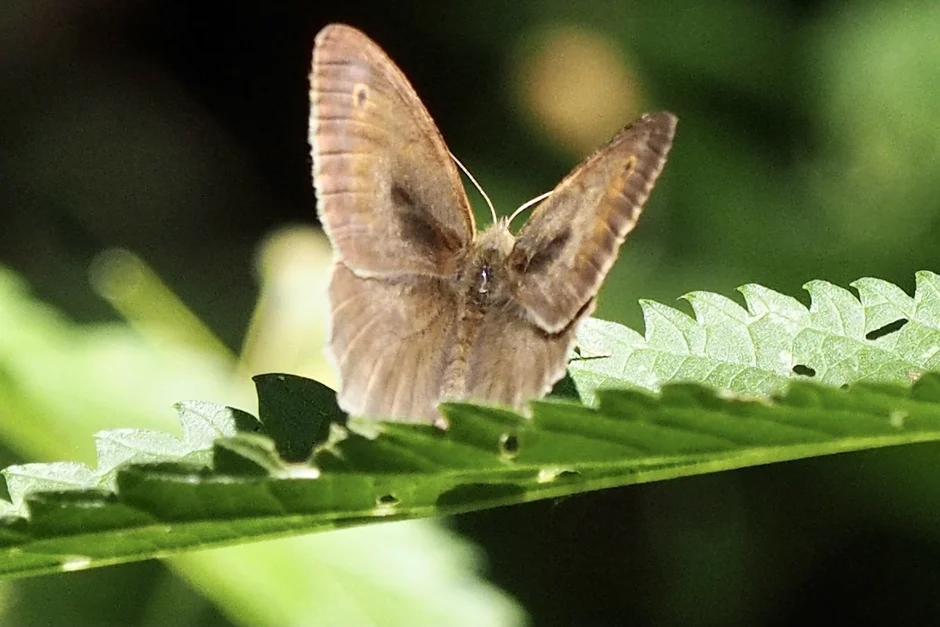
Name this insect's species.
Maniola jurtina
